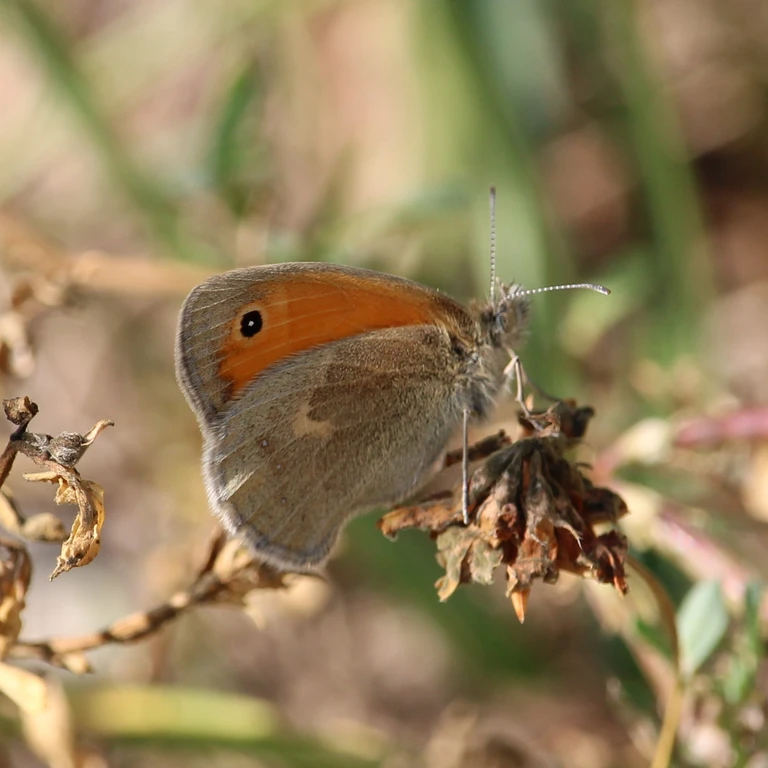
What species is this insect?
Coenonympha pamphilus
